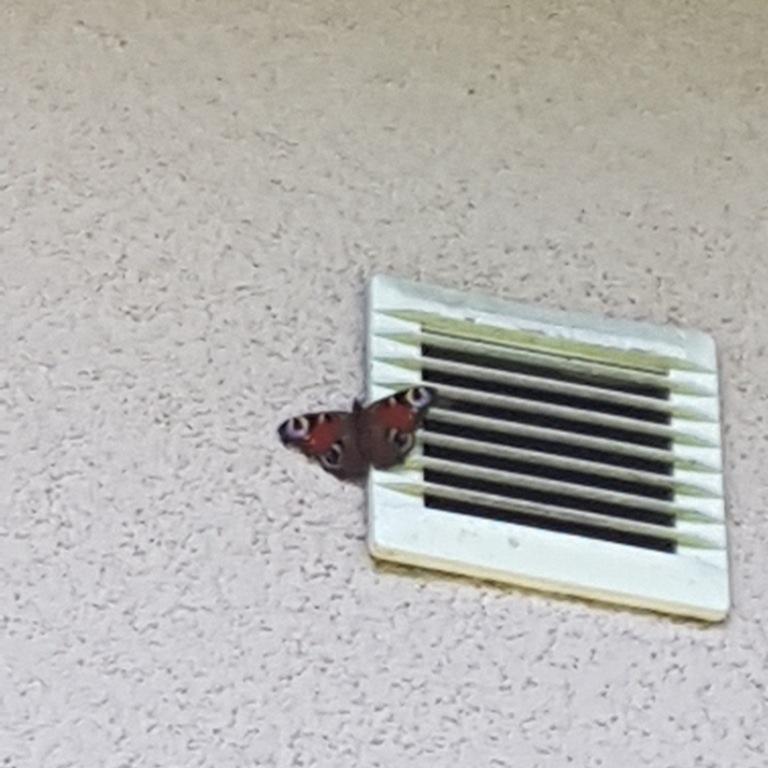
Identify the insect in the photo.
Aglais io
